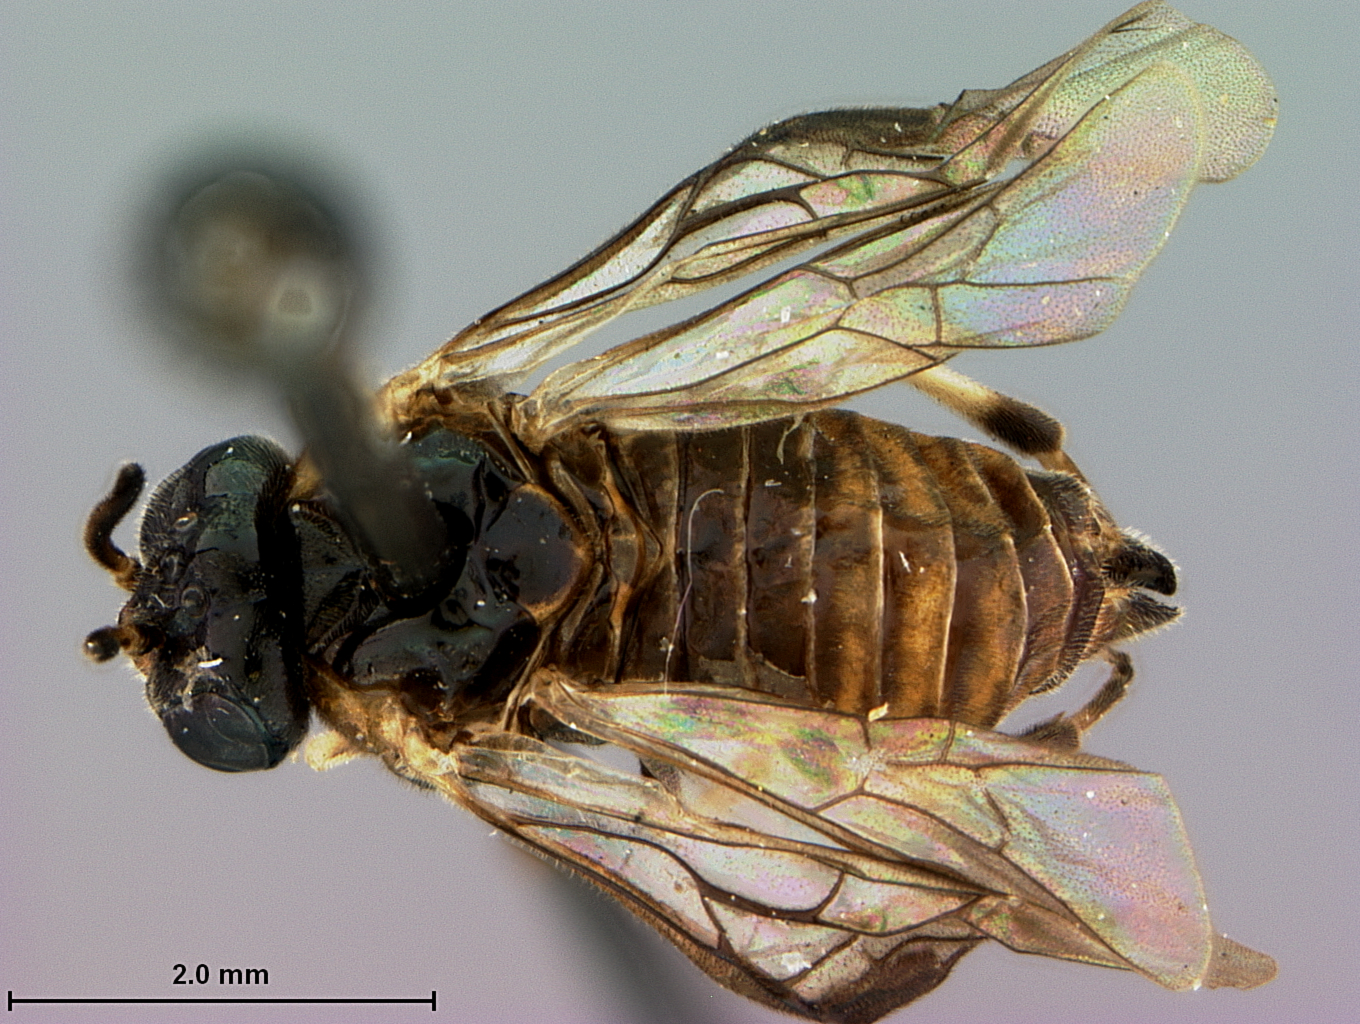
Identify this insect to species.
Ptenus vargus
